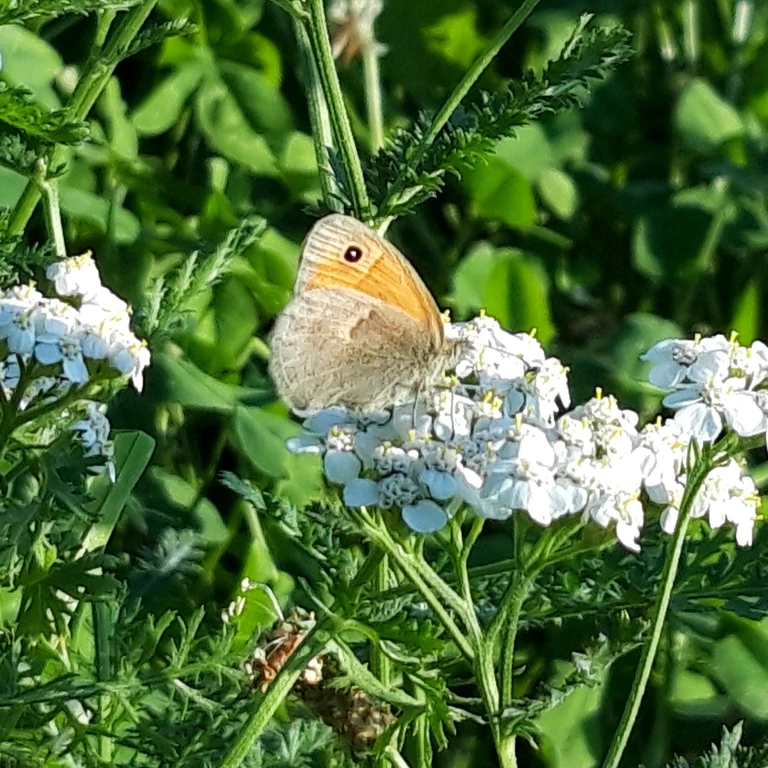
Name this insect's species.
Coenonympha pamphilus
